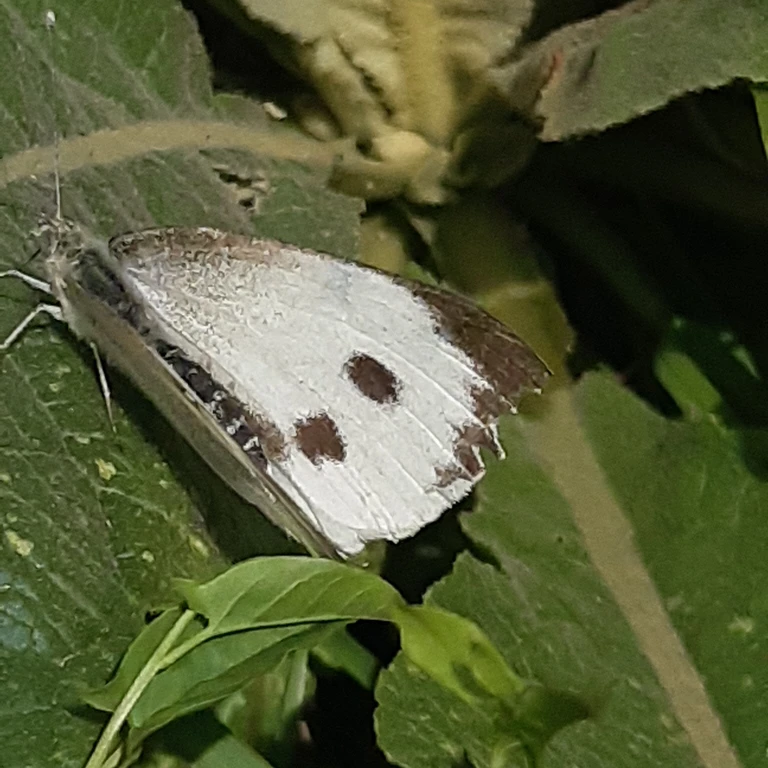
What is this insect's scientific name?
Pieris brassicae
